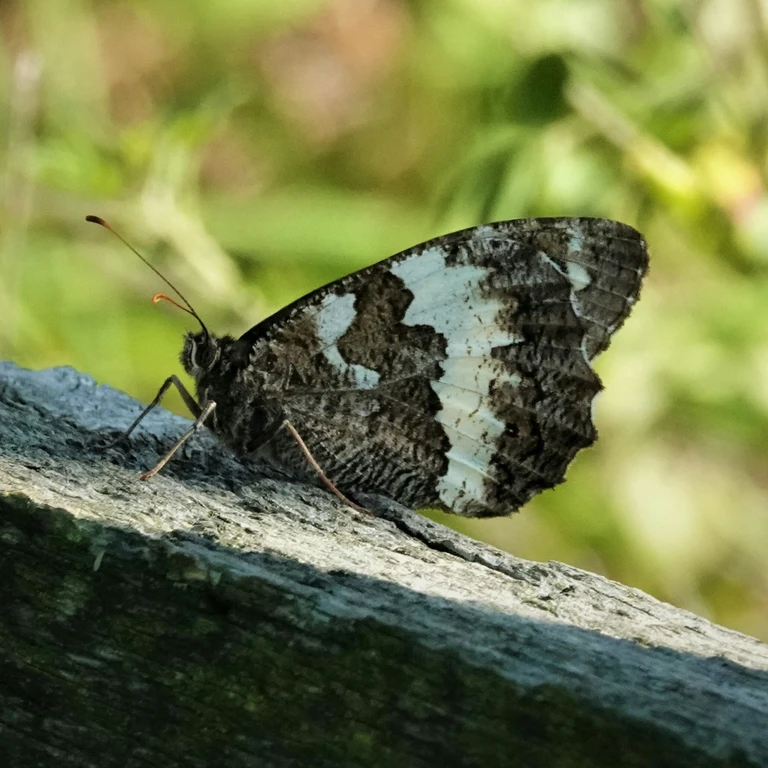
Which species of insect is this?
Brintesia circe
